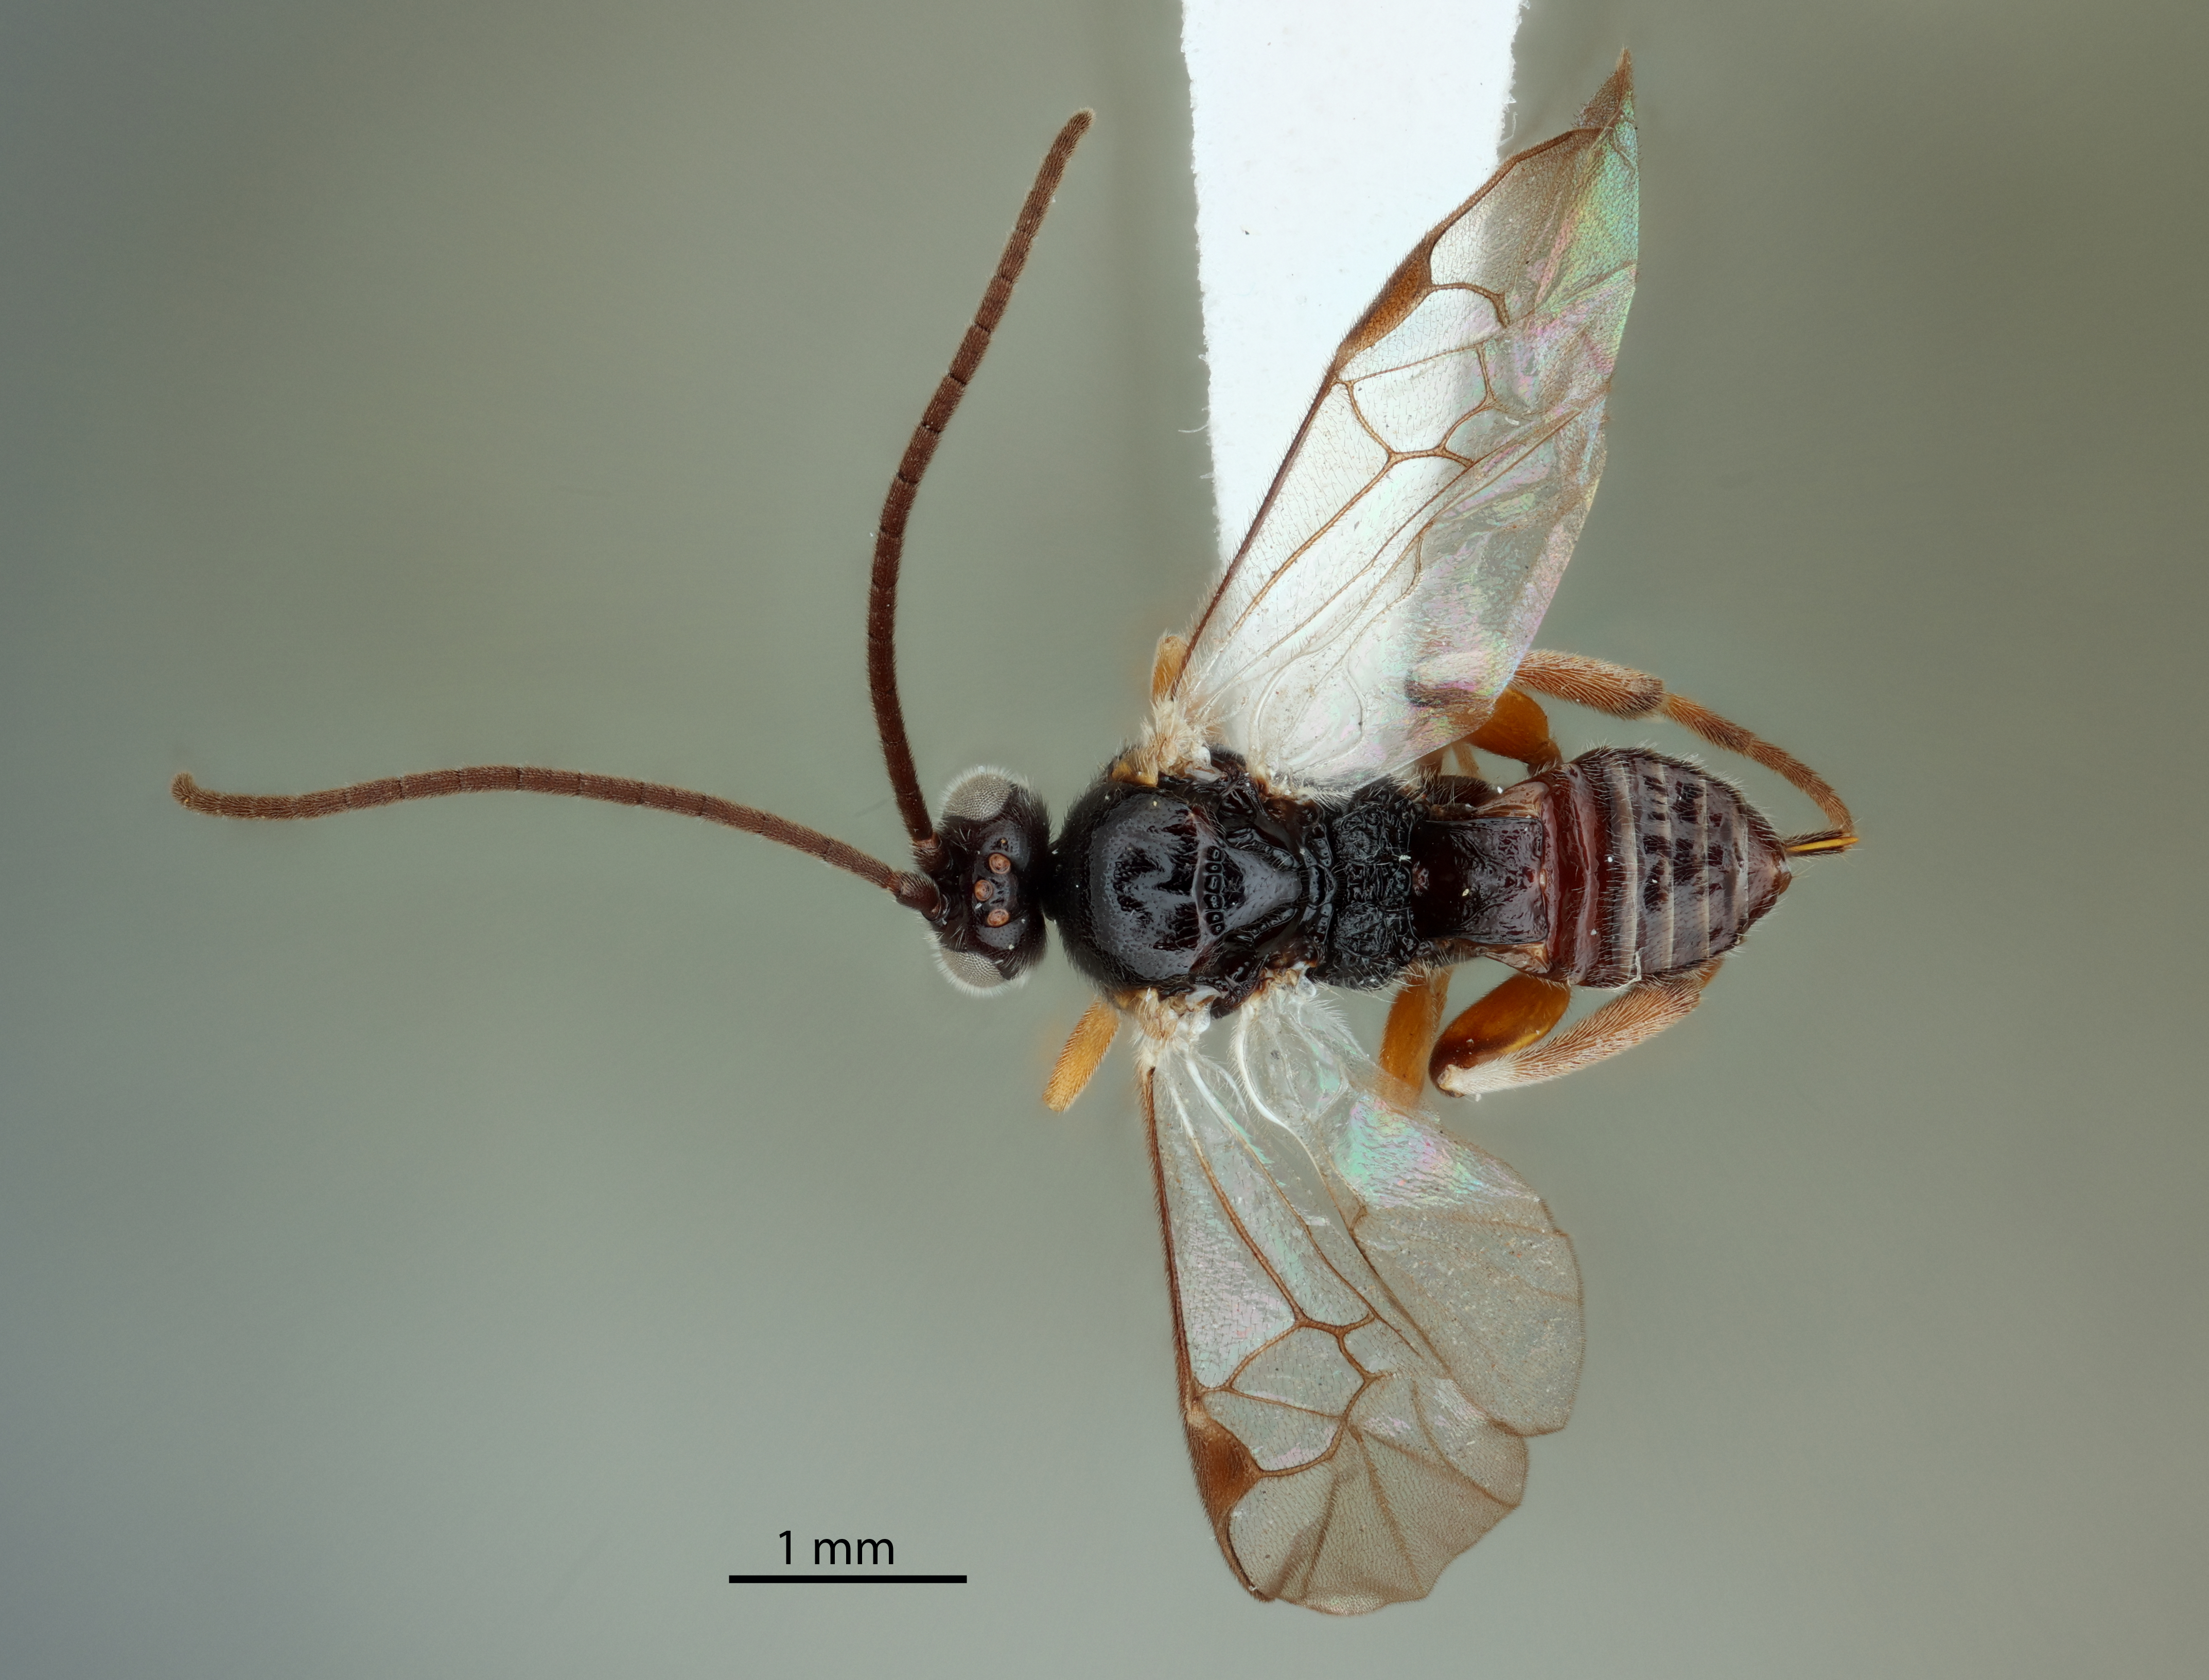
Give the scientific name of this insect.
Alphomelon xestopyga
